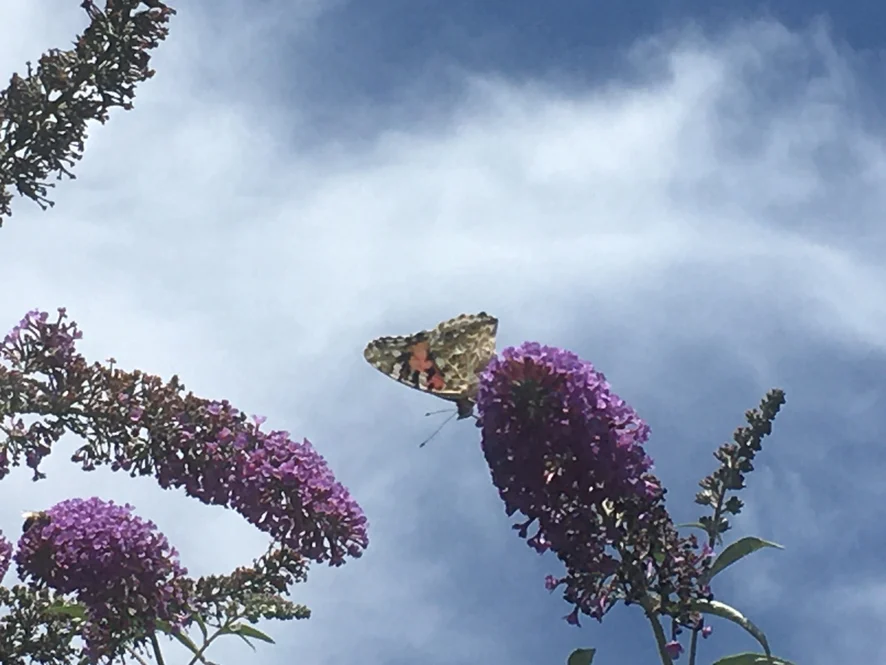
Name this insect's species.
Vanessa cardui
